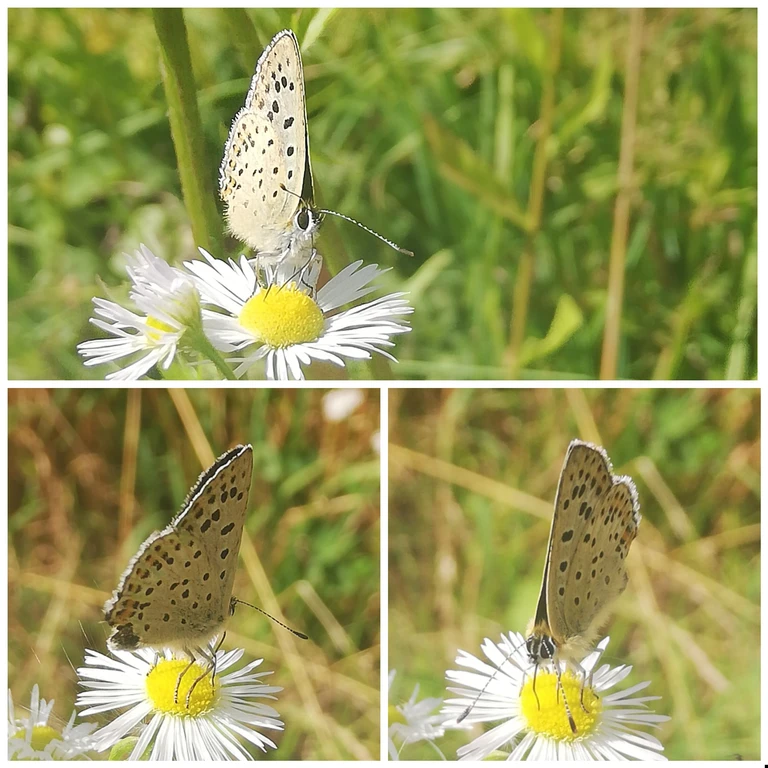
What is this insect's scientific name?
Lycaena tityrus (also Loweia tityrus)
